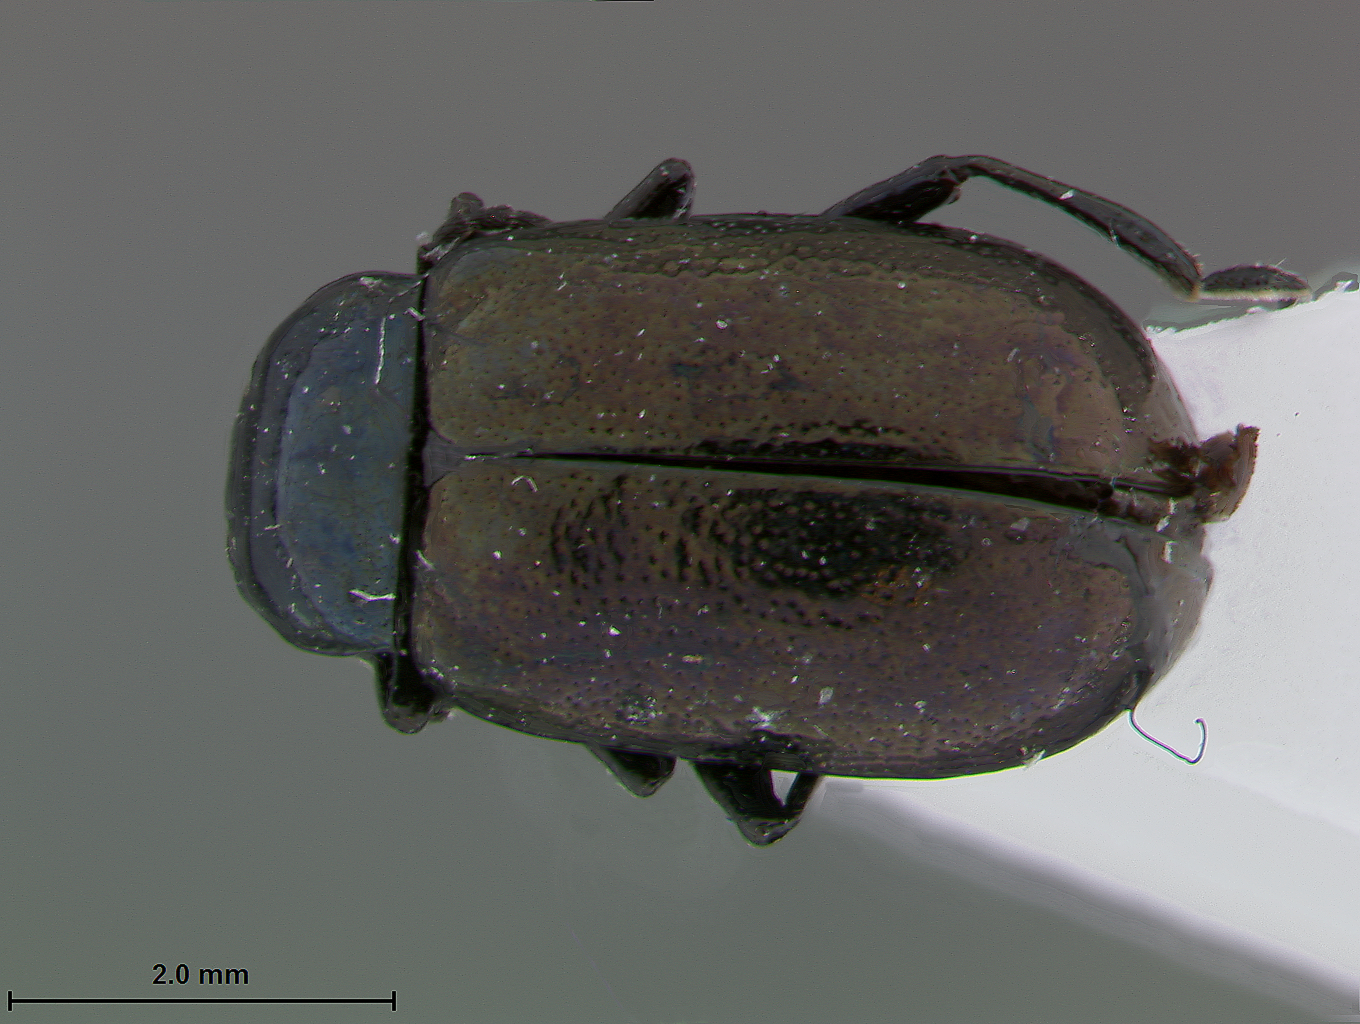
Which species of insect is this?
Phratora bicolor
